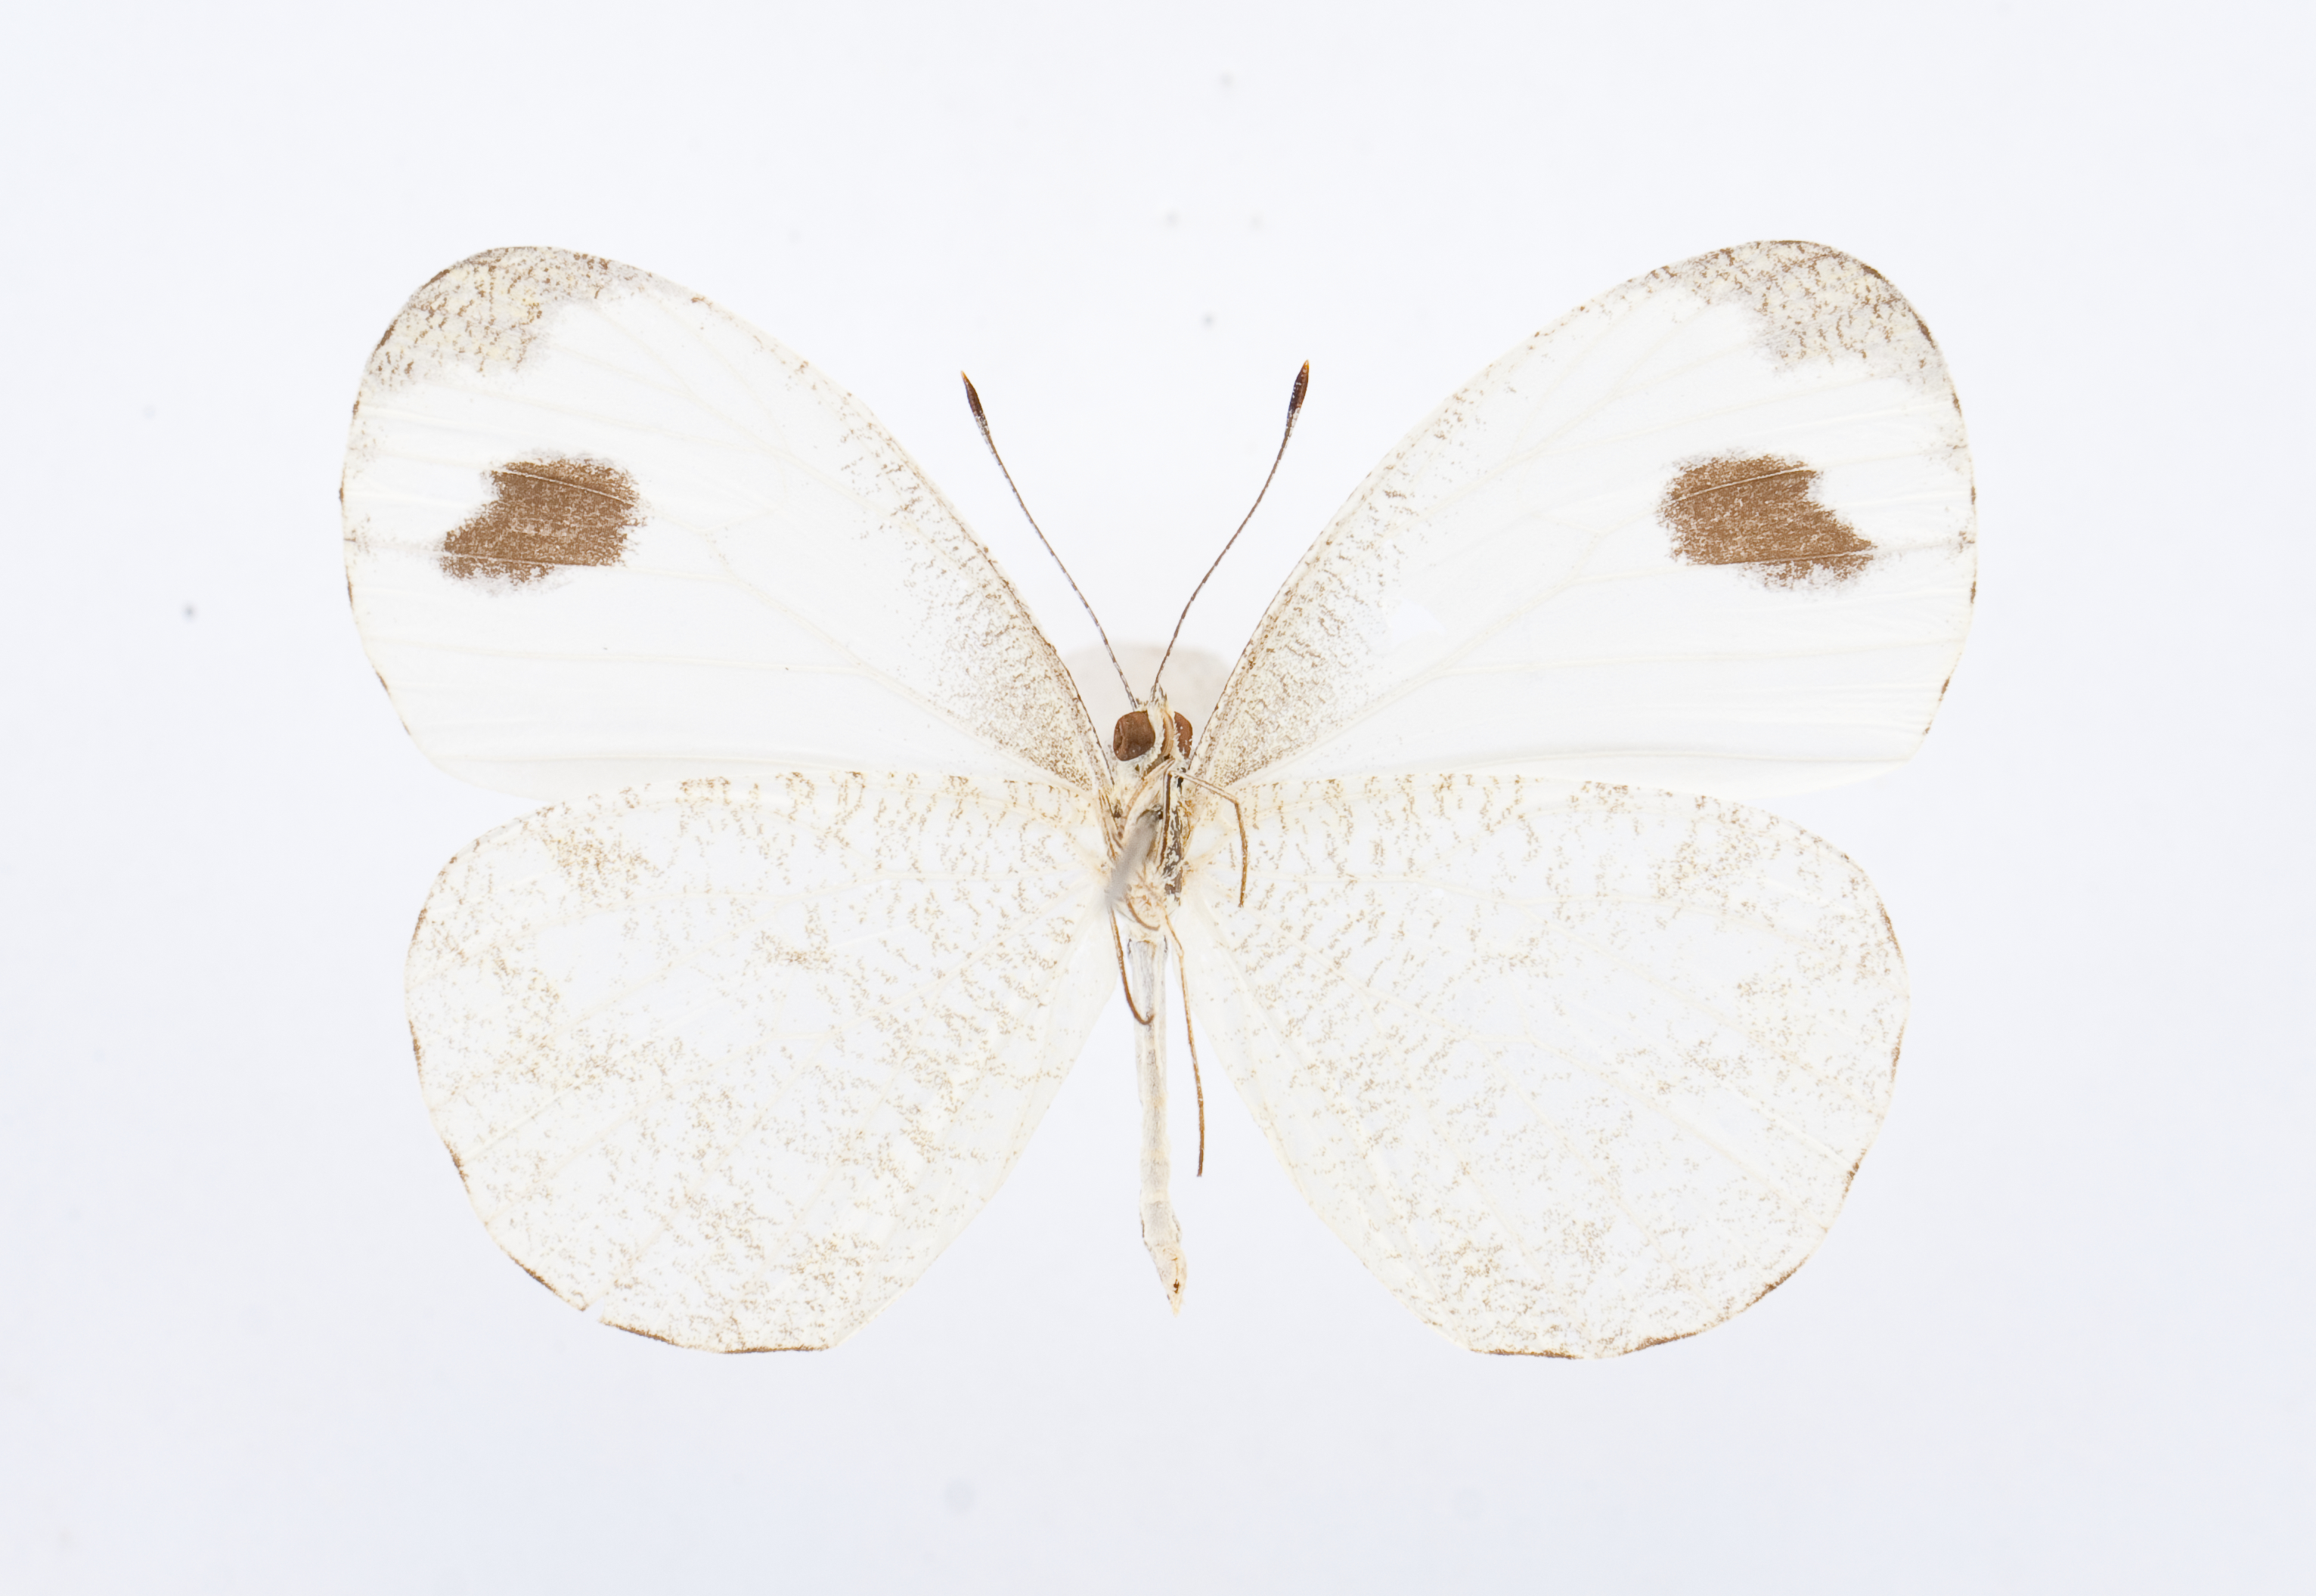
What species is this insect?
Leptosia nina
